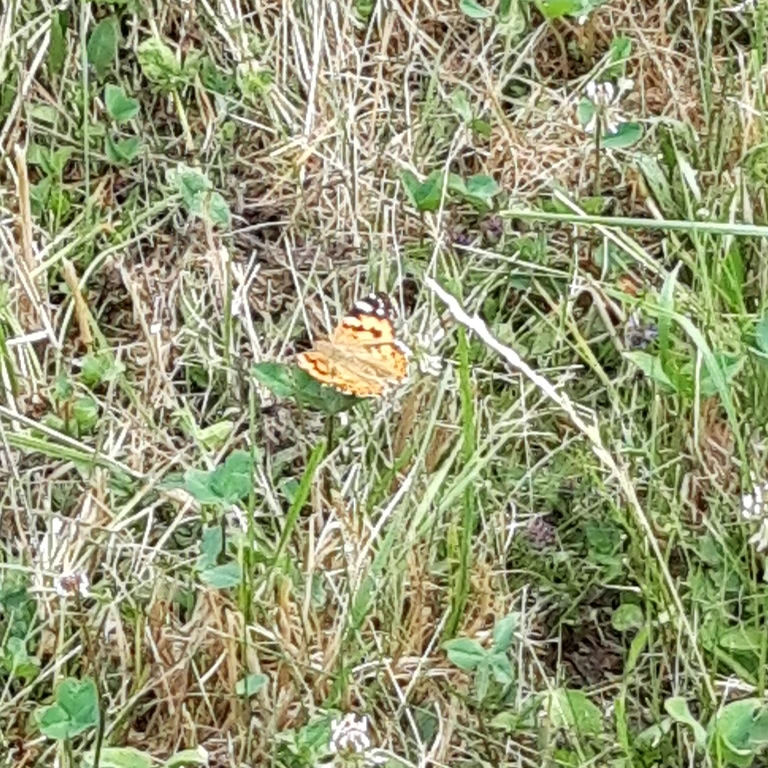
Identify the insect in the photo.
Vanessa cardui
